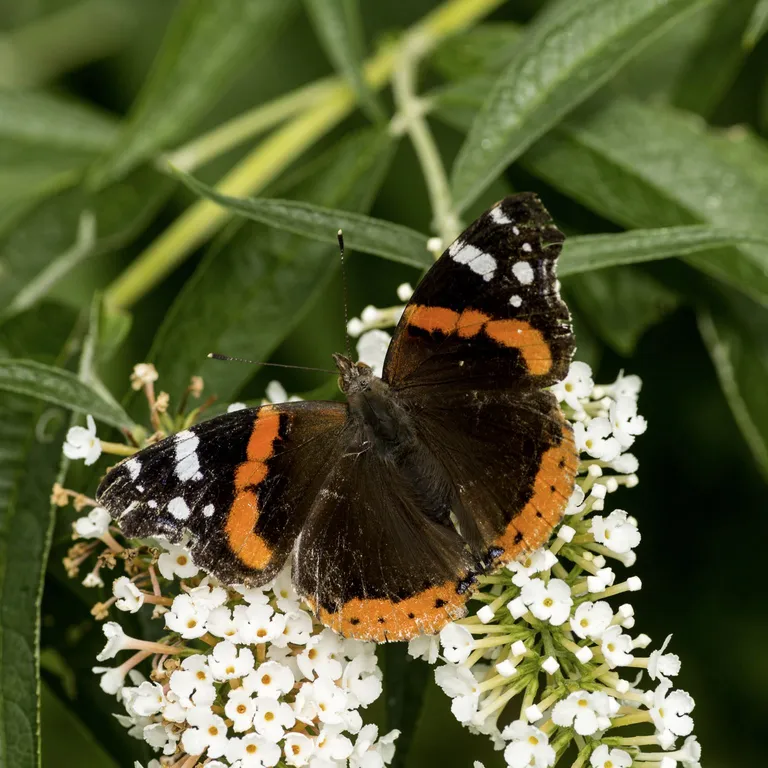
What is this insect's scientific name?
Vanessa atalanta
